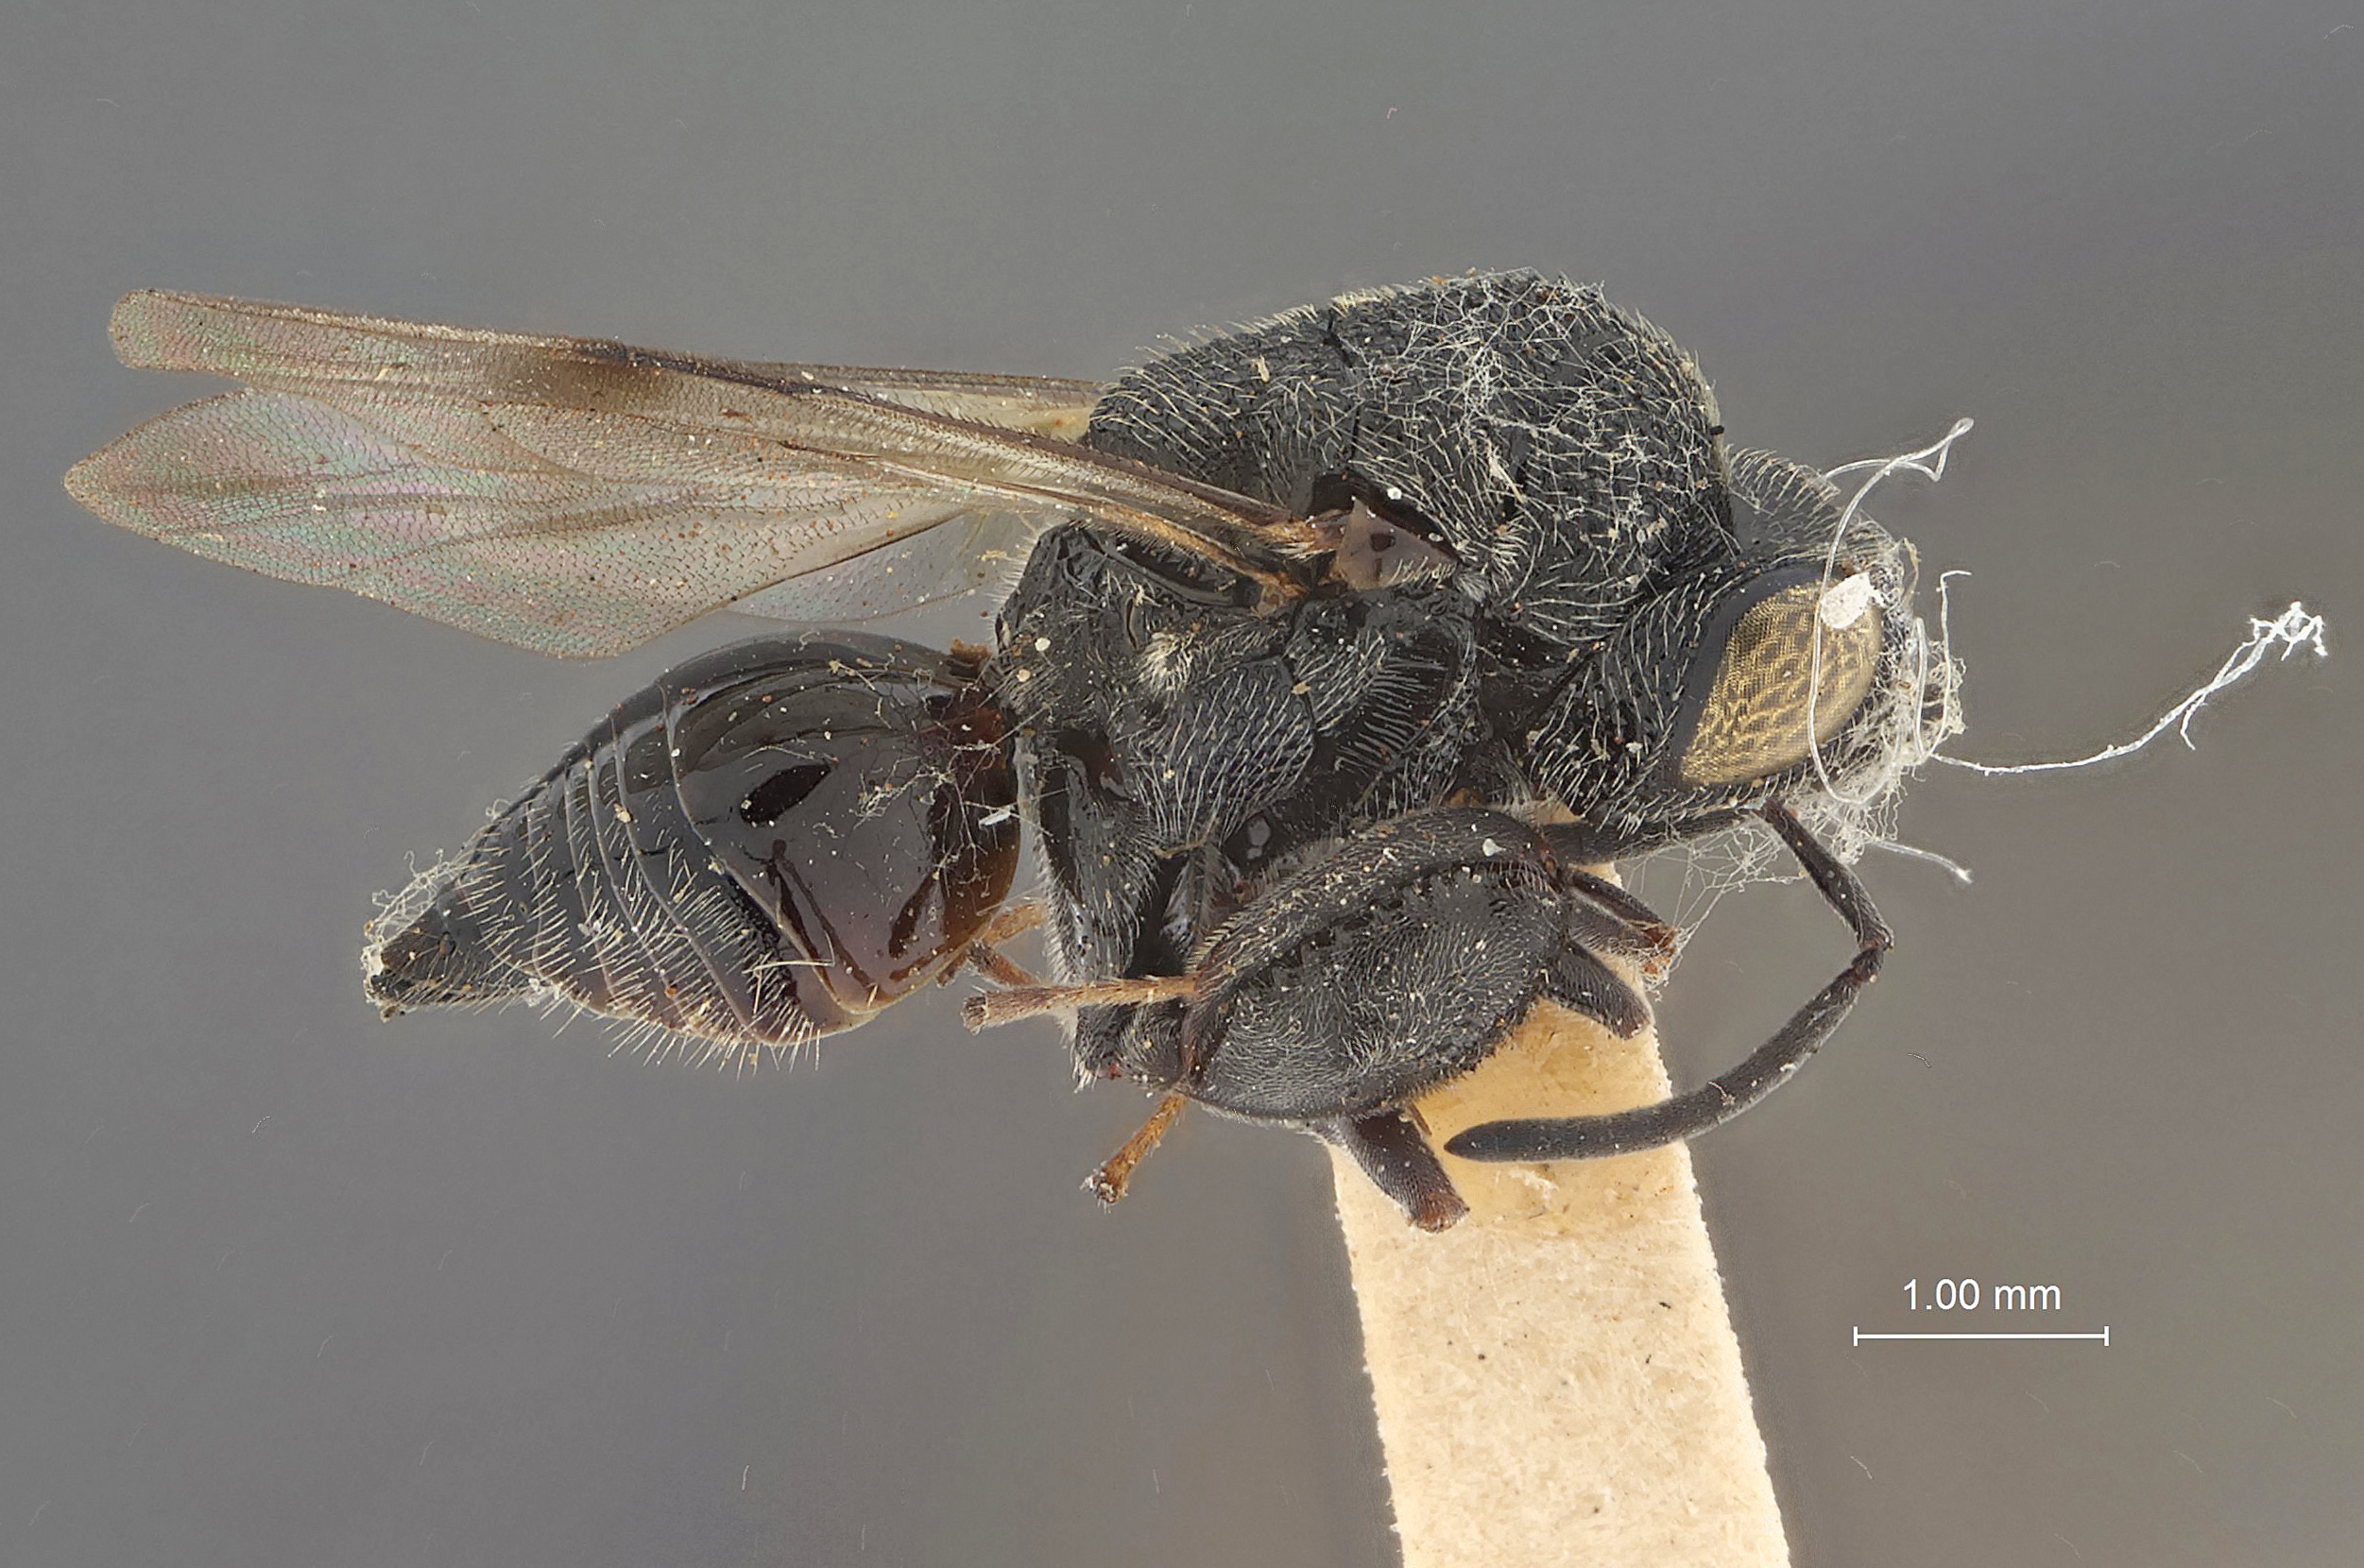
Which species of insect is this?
Trigonura samarensis
